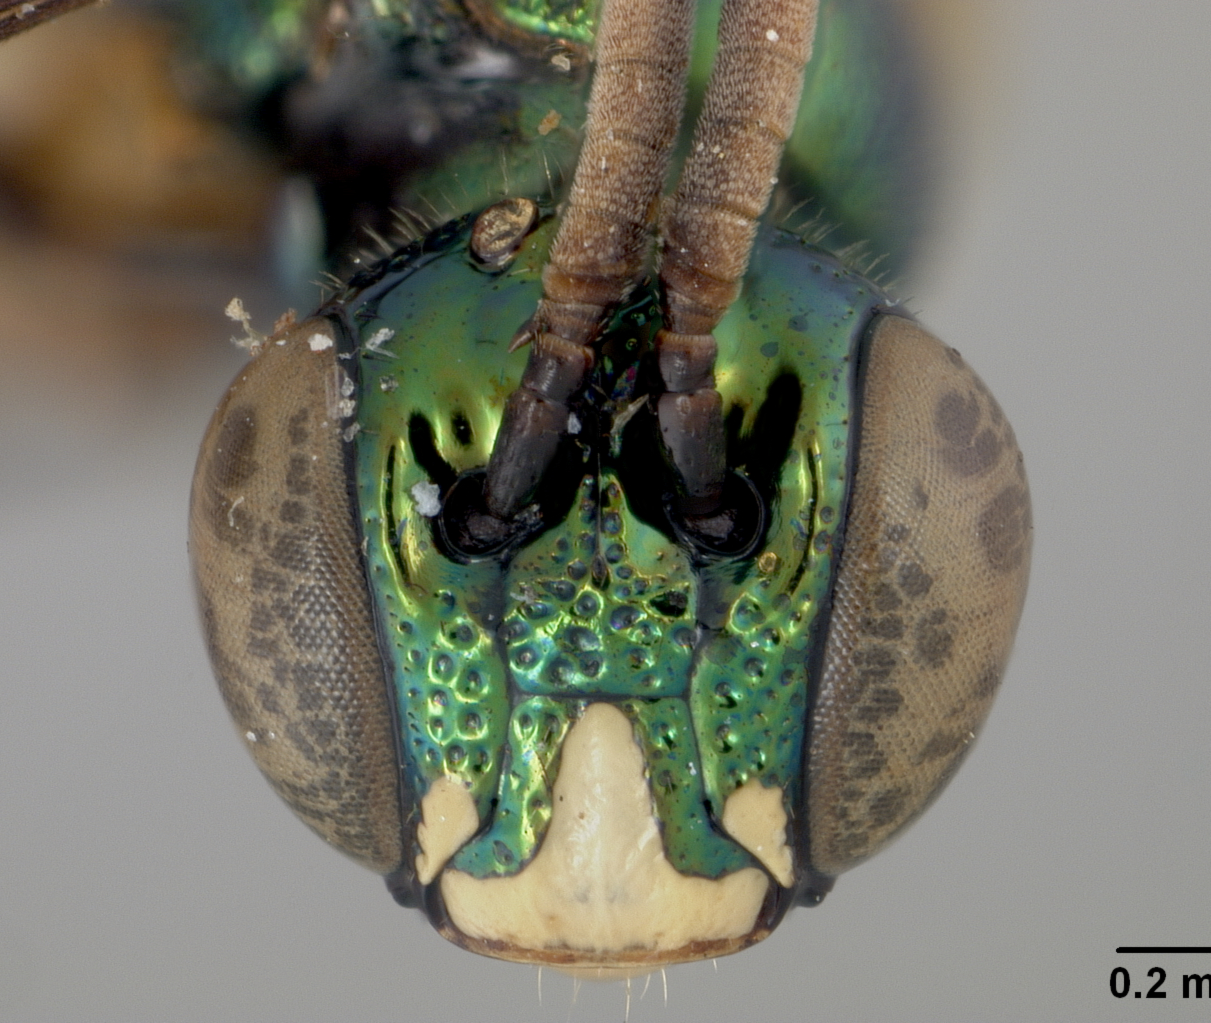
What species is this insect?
Ceratina buscki
